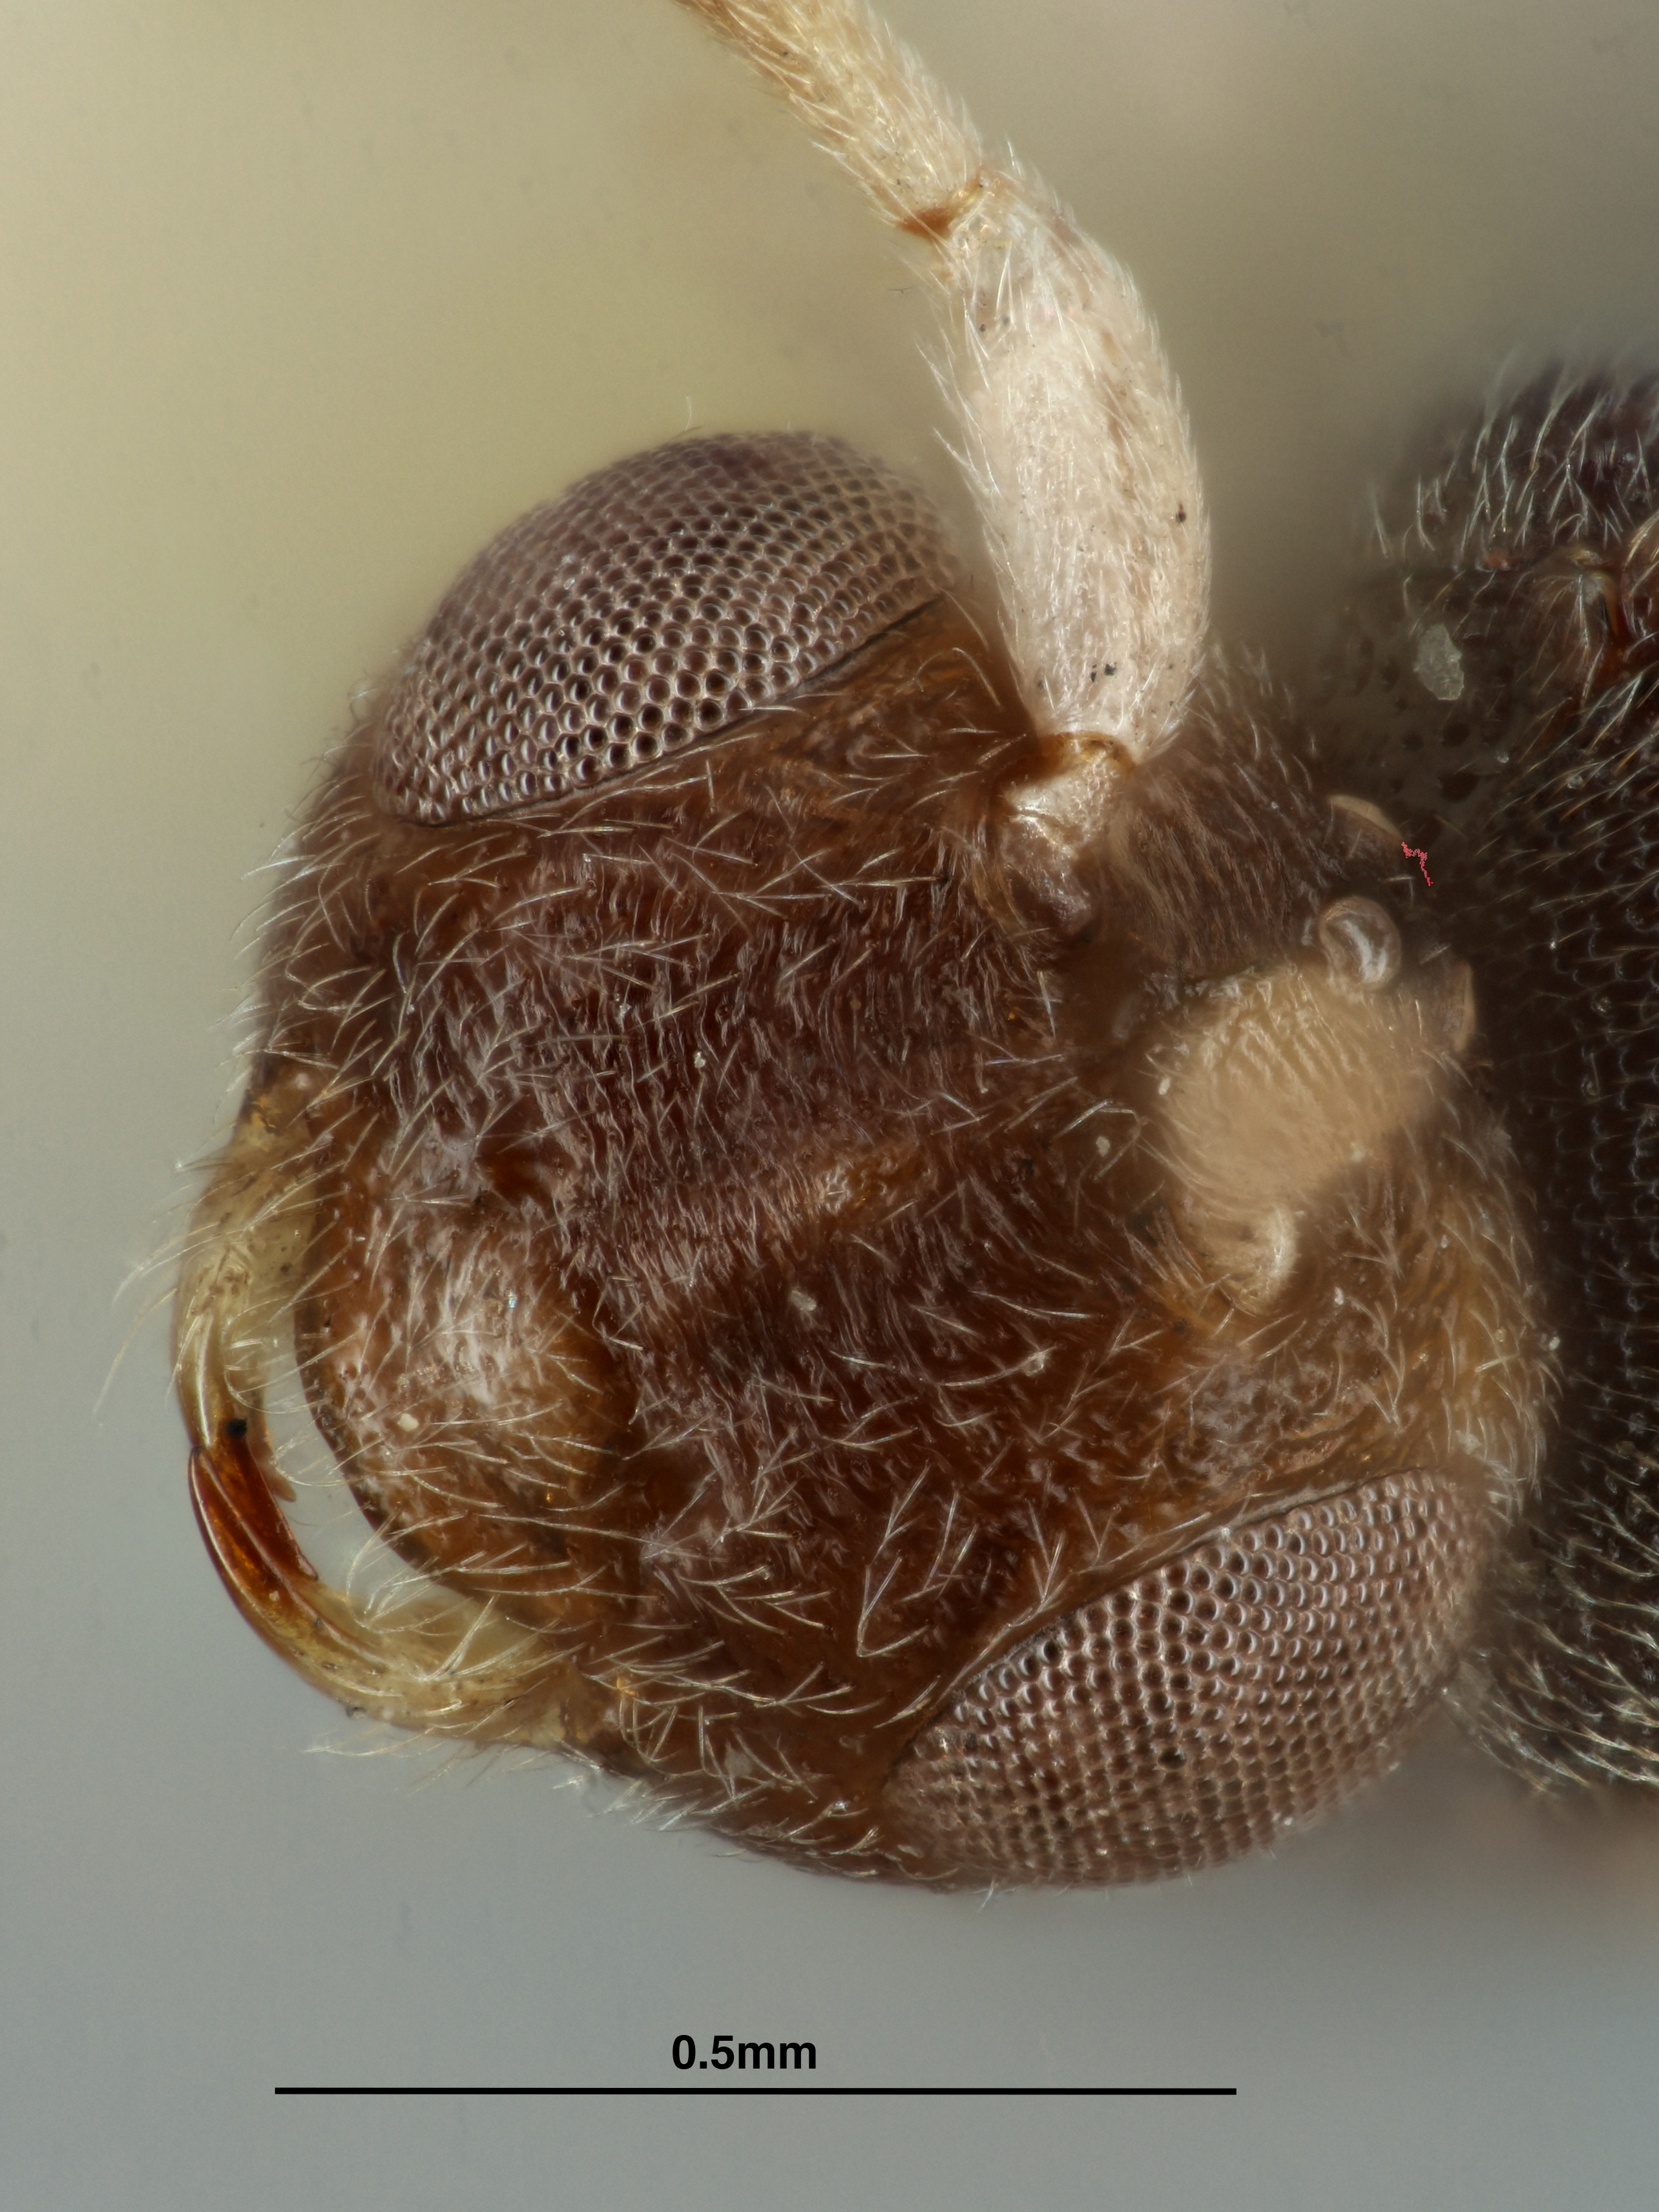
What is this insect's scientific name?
Phanerotoma albiscapa
